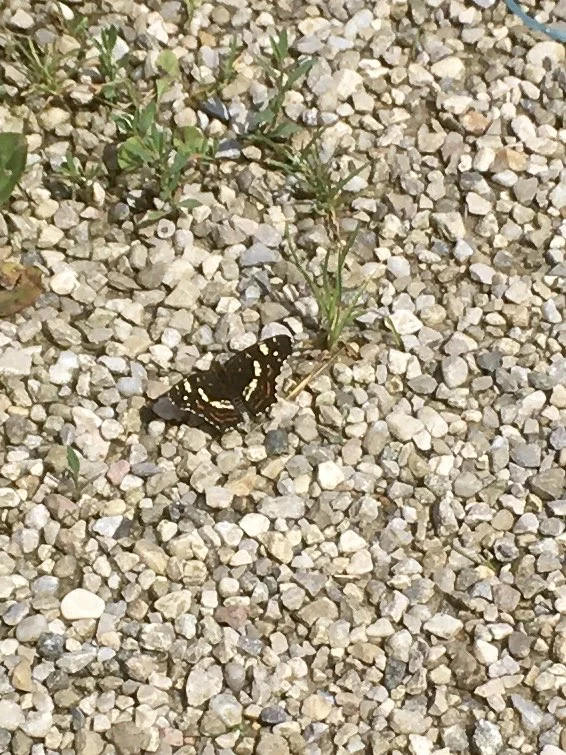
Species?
Araschnia levana
